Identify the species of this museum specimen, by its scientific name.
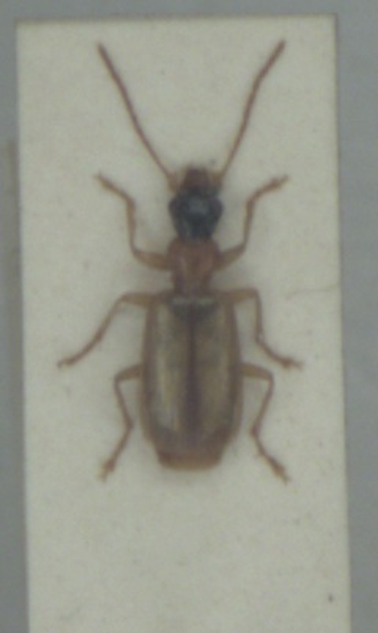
Demetrias atricapillus
